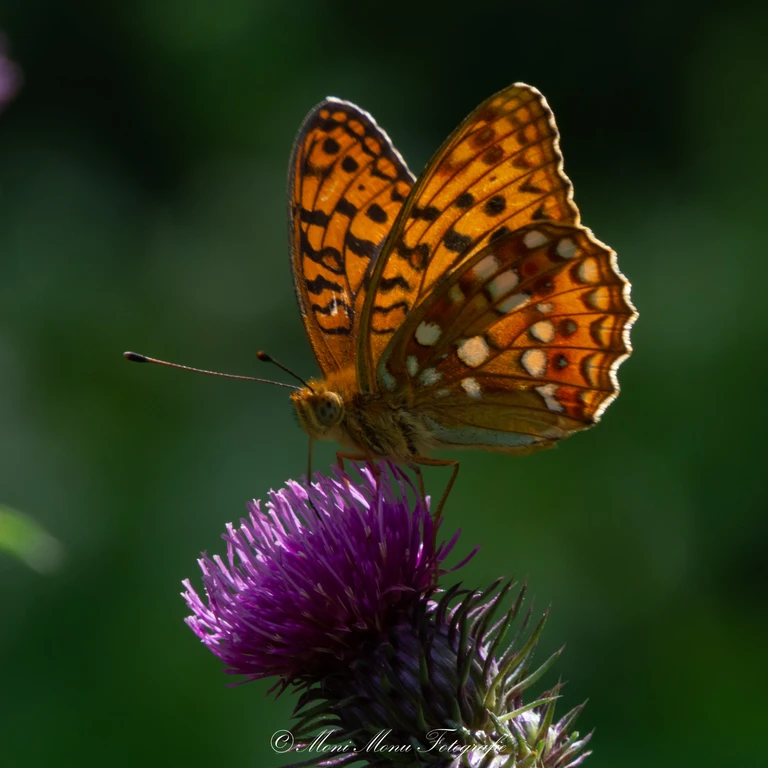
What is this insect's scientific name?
Fabriciana adippe
